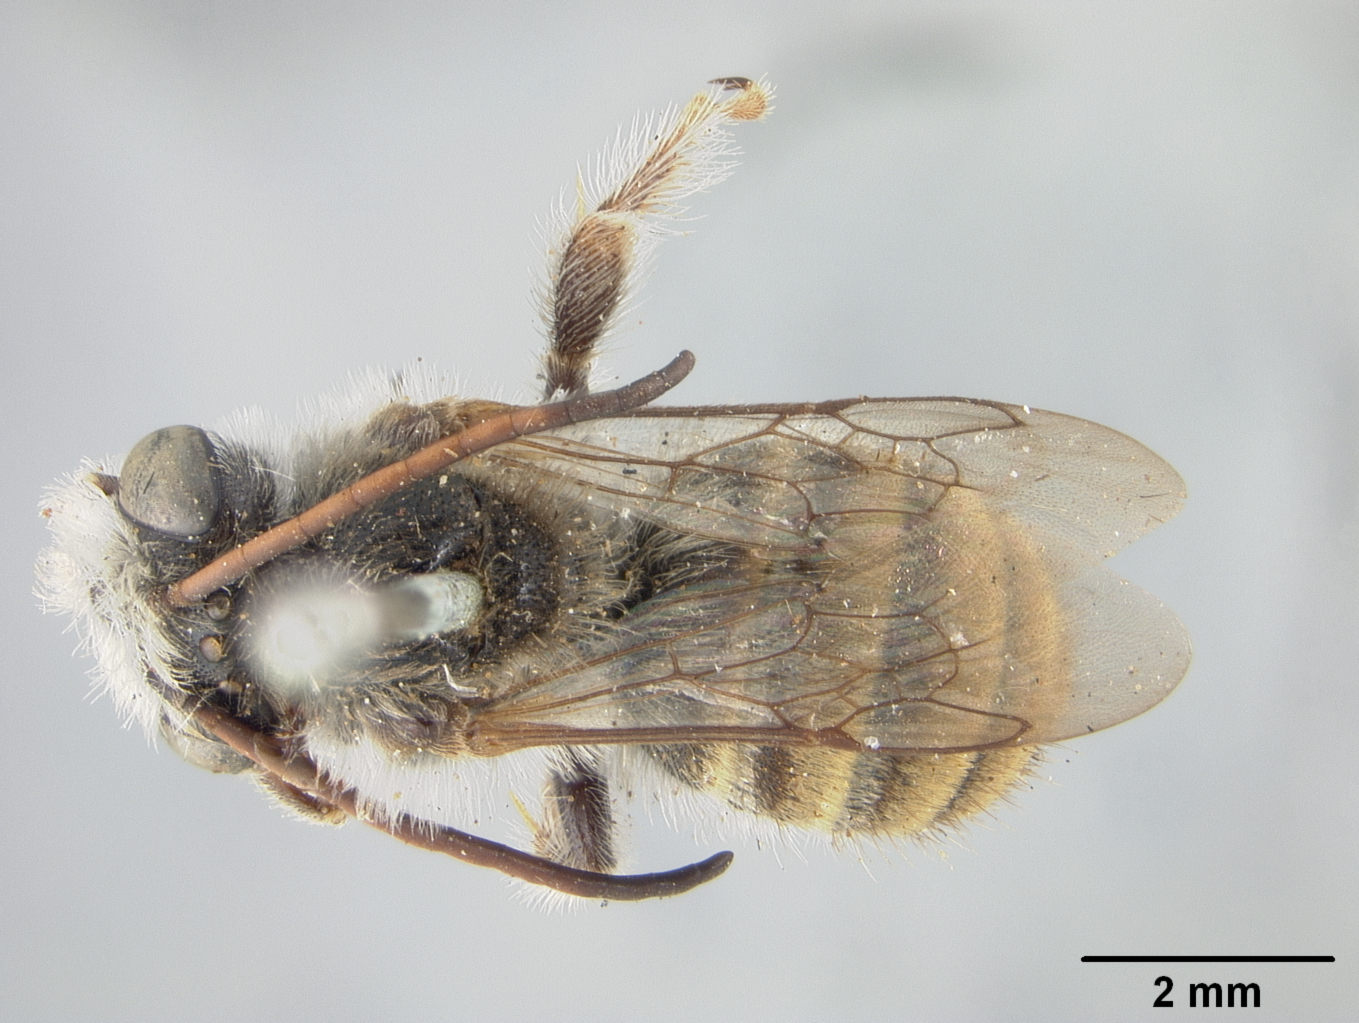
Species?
Melissoptila pulchricornis
